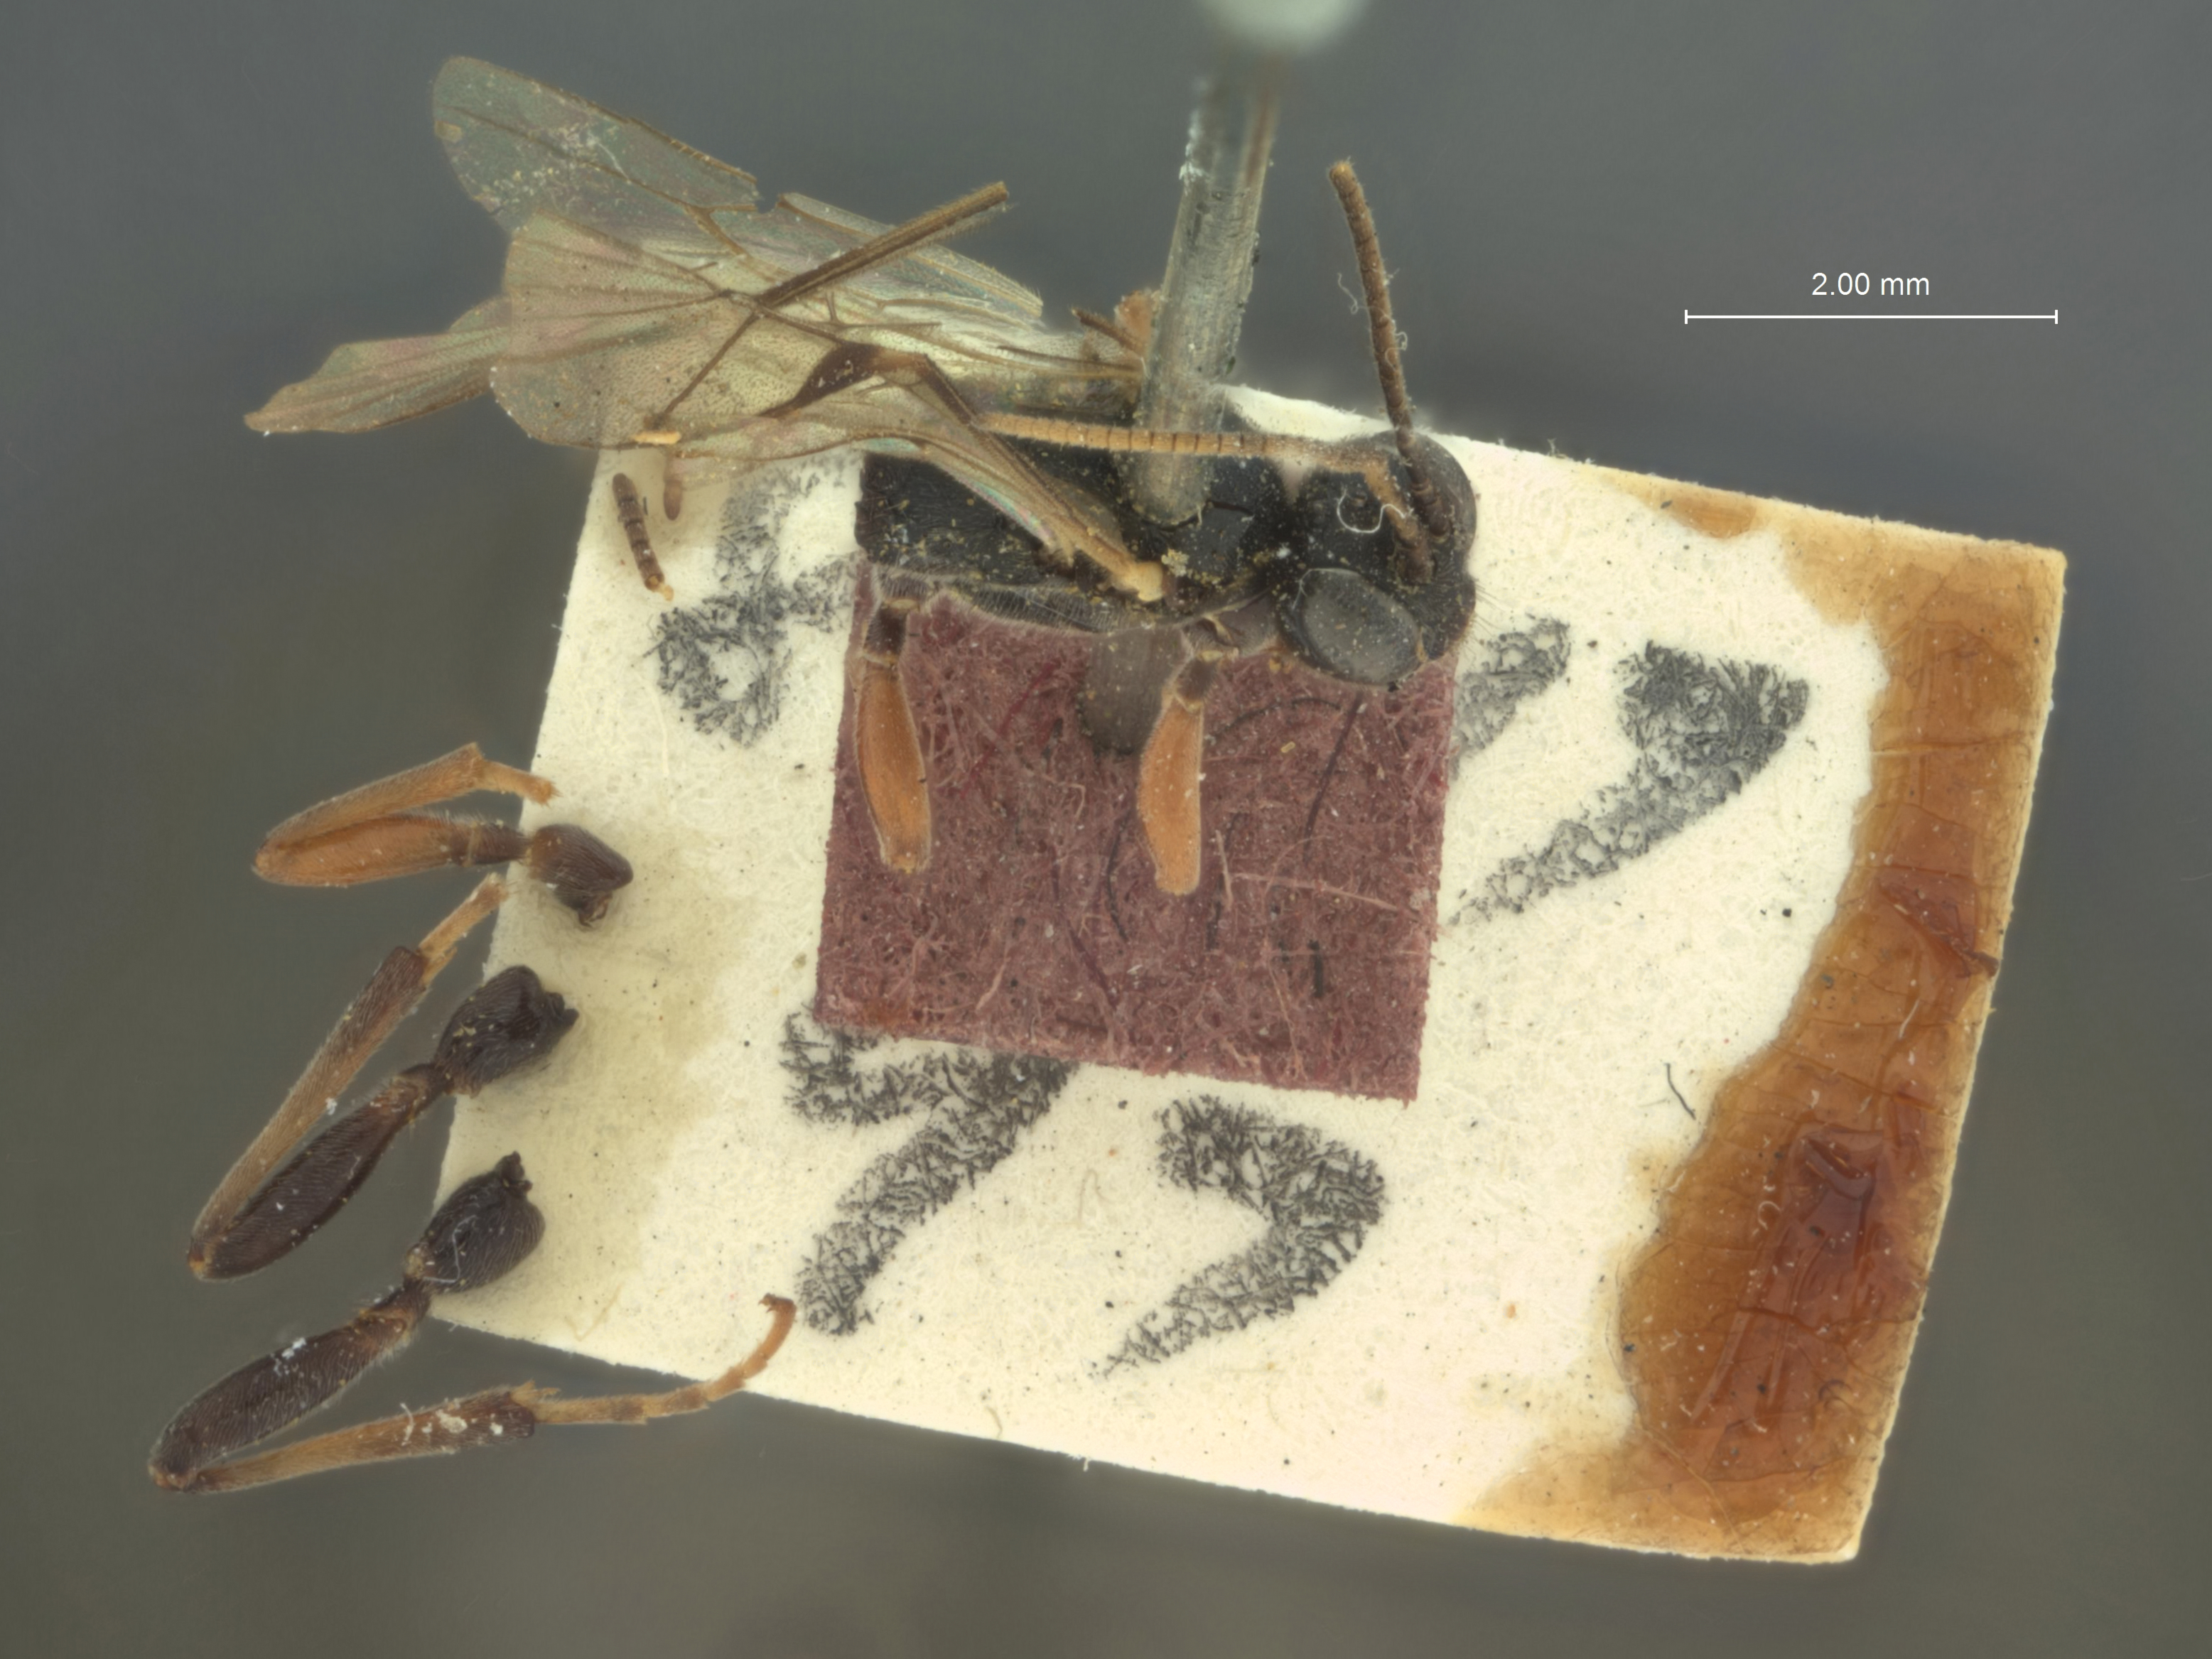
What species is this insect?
Polyblastus glacialis
